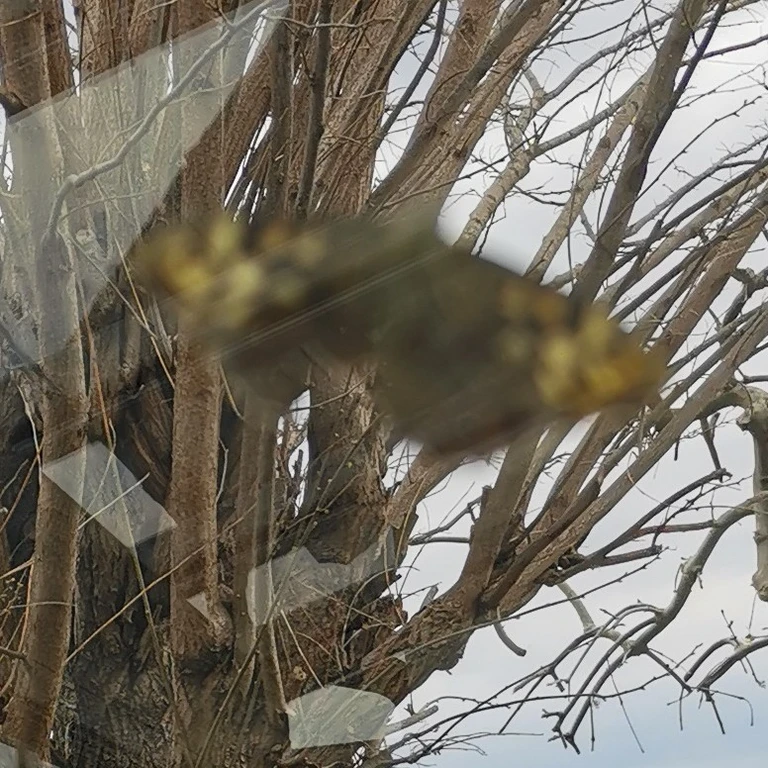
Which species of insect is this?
Pararge aegeria
